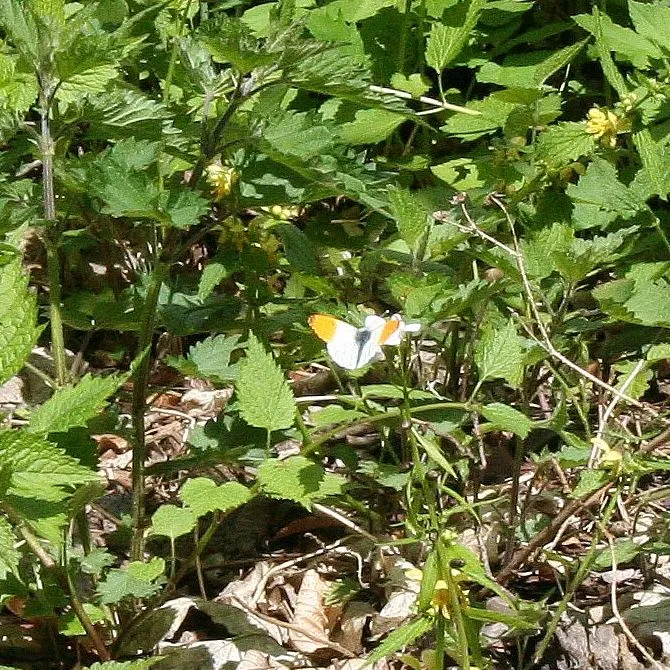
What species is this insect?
Anthocharis cardamines
